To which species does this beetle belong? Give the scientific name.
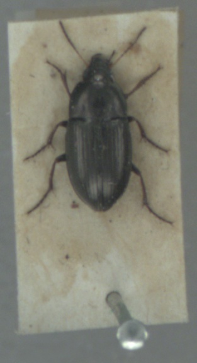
Amara aenea
